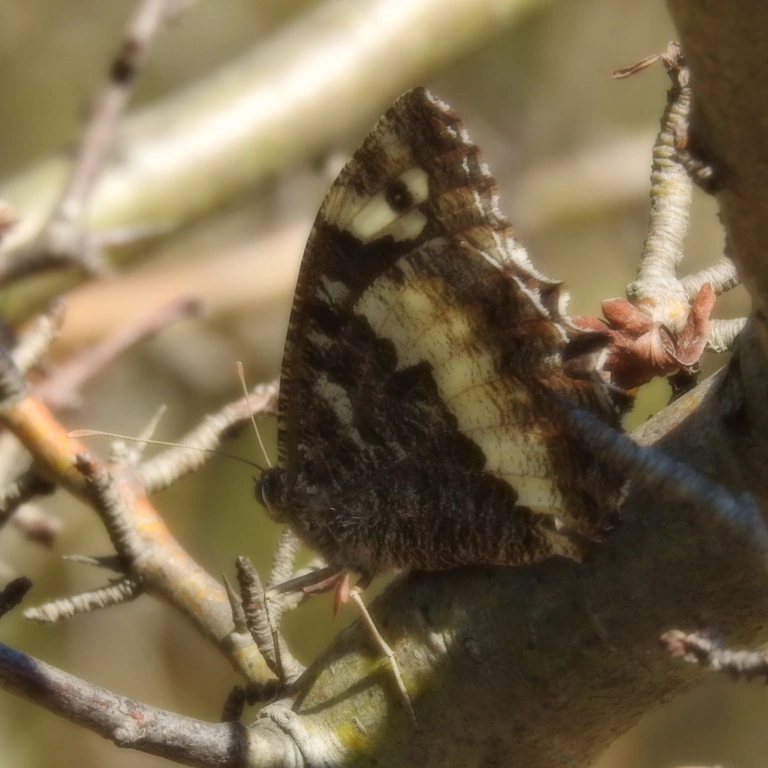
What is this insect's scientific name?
Brintesia circe
